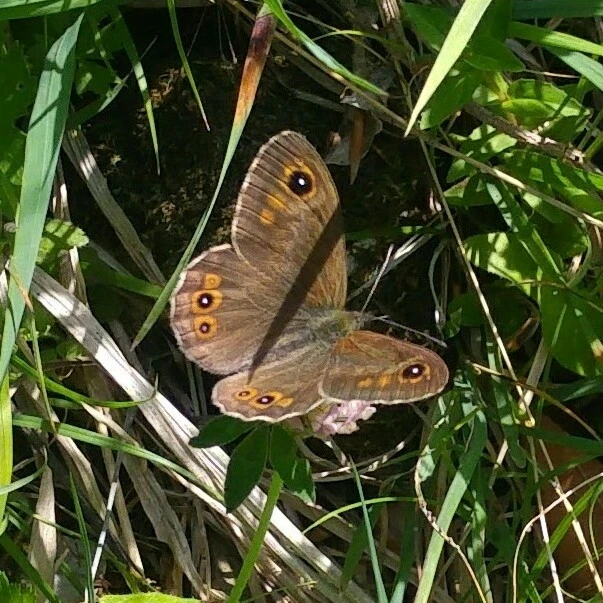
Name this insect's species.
Lasiommata maera (also Pararge maera)
